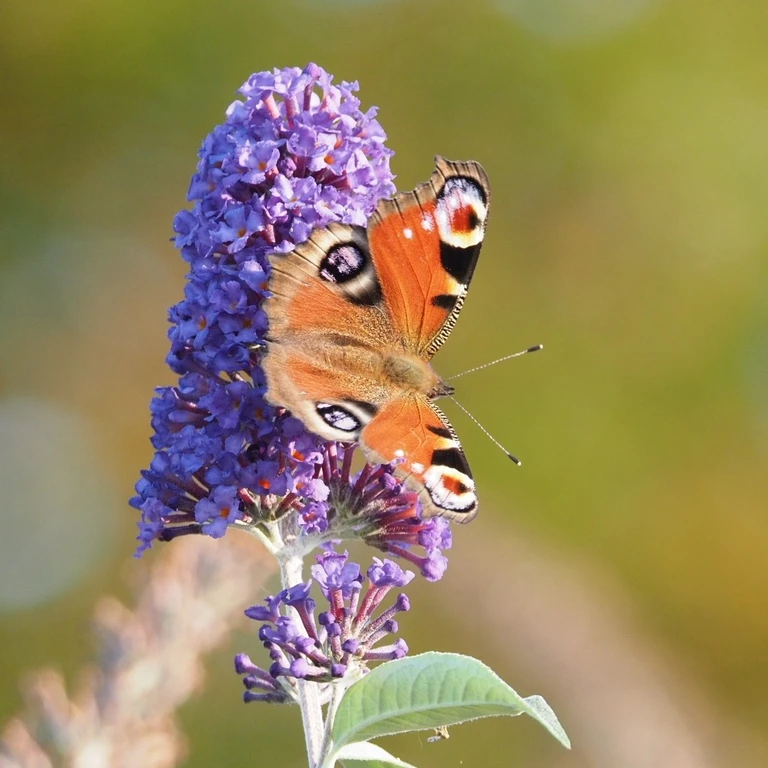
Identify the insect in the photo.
Aglais io
